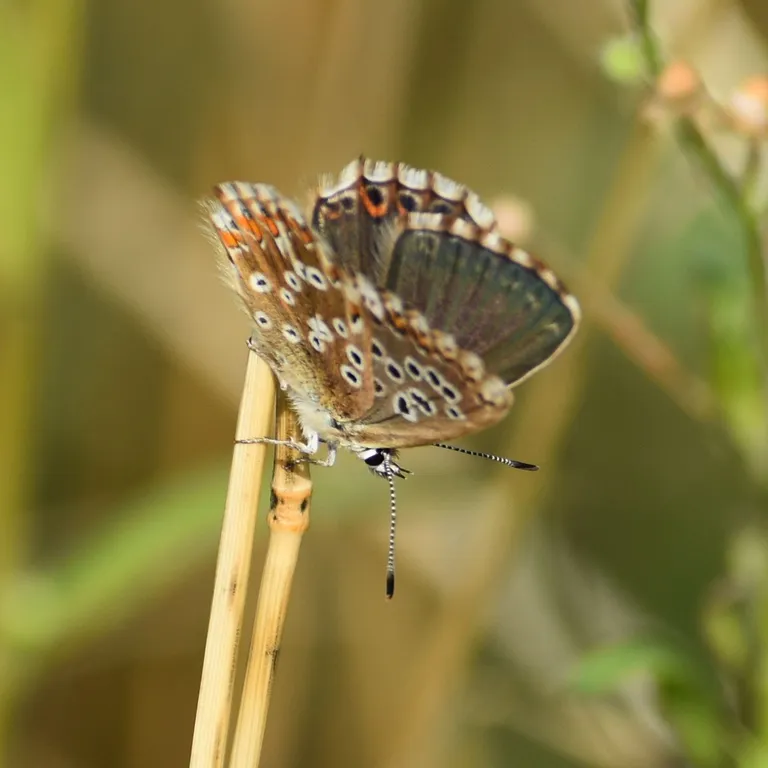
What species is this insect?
Lysandra coridon
